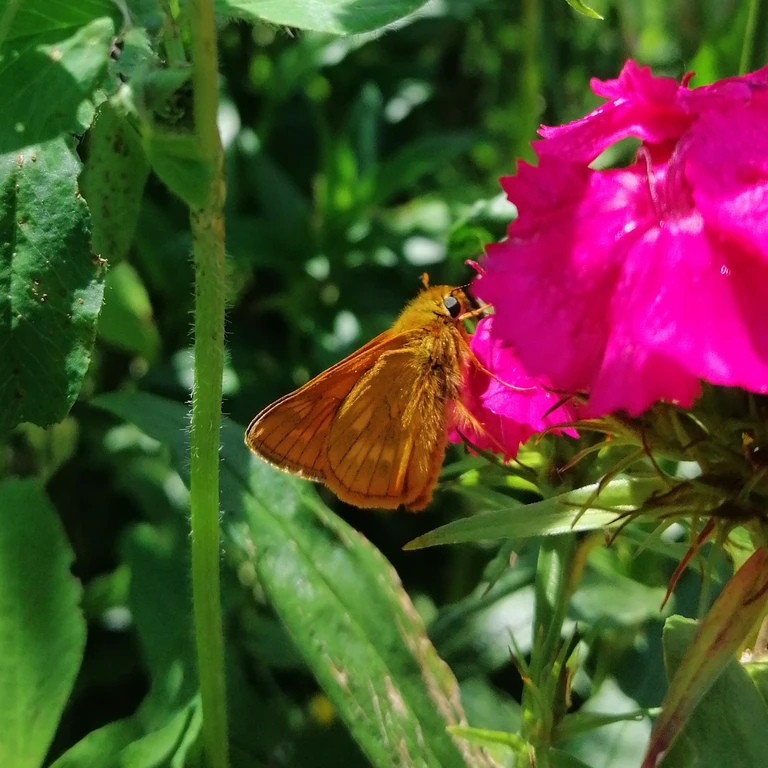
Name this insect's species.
Ochlodes sylvanus (also Ochlodes venata)
